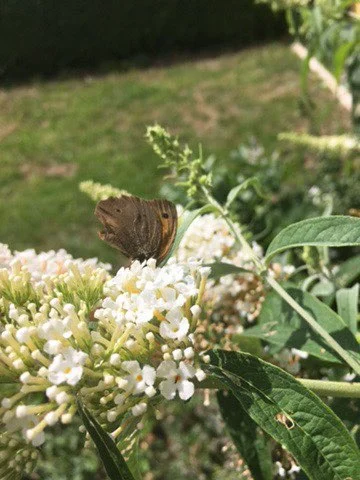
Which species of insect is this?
Maniola jurtina
